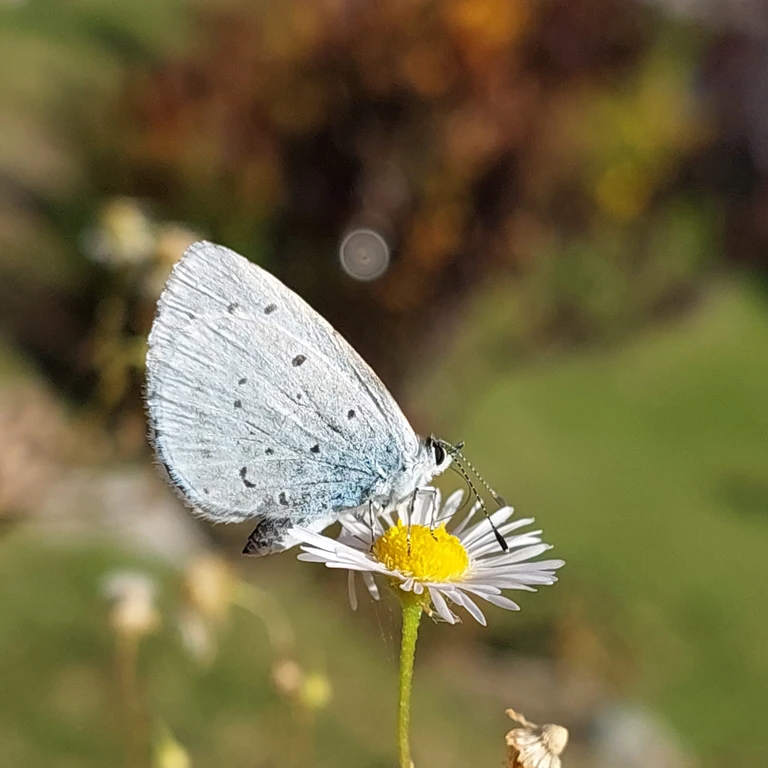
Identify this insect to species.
Celastrina argiolus
